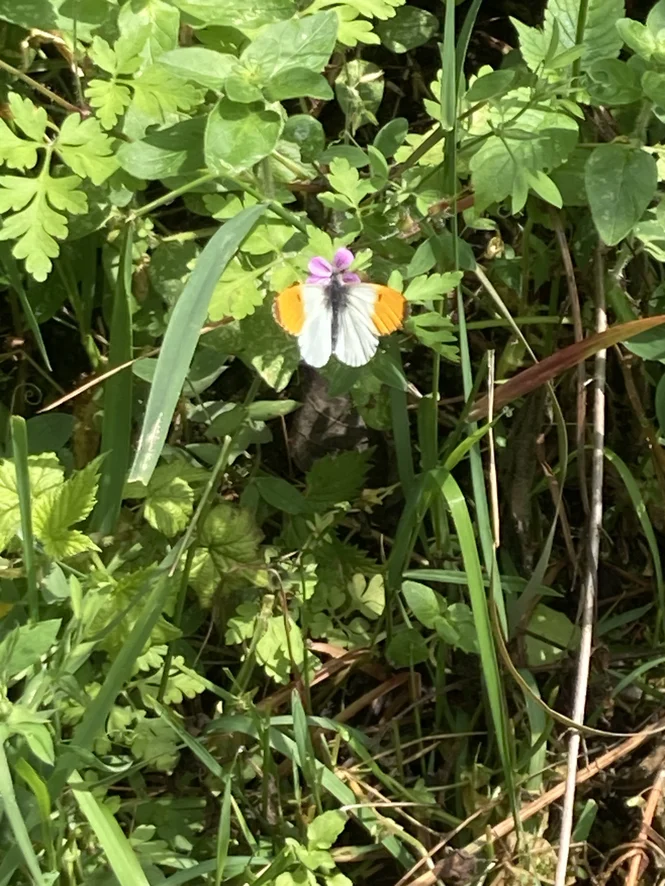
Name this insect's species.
Anthocharis cardamines
